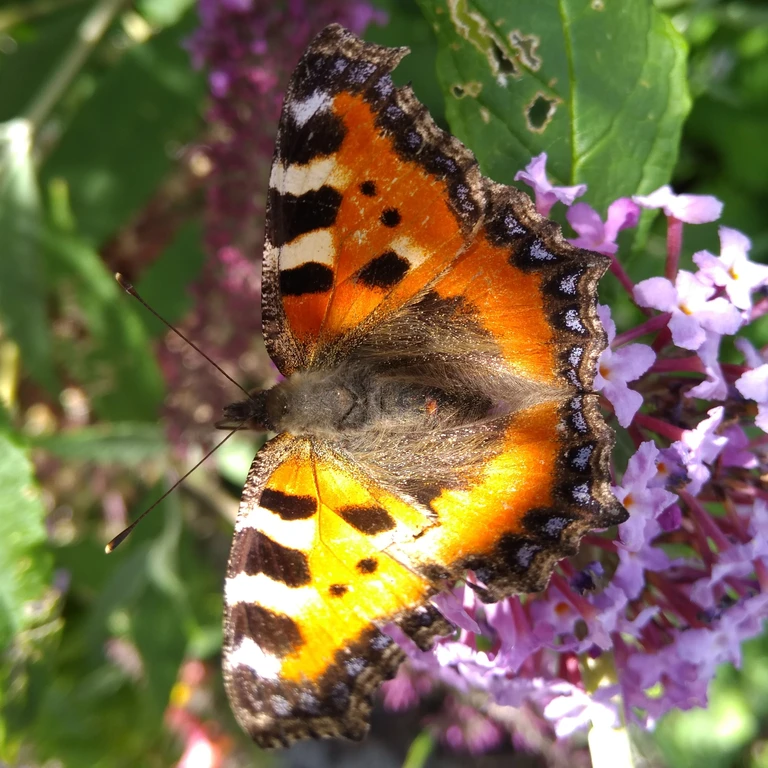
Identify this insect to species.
Aglais urticae
